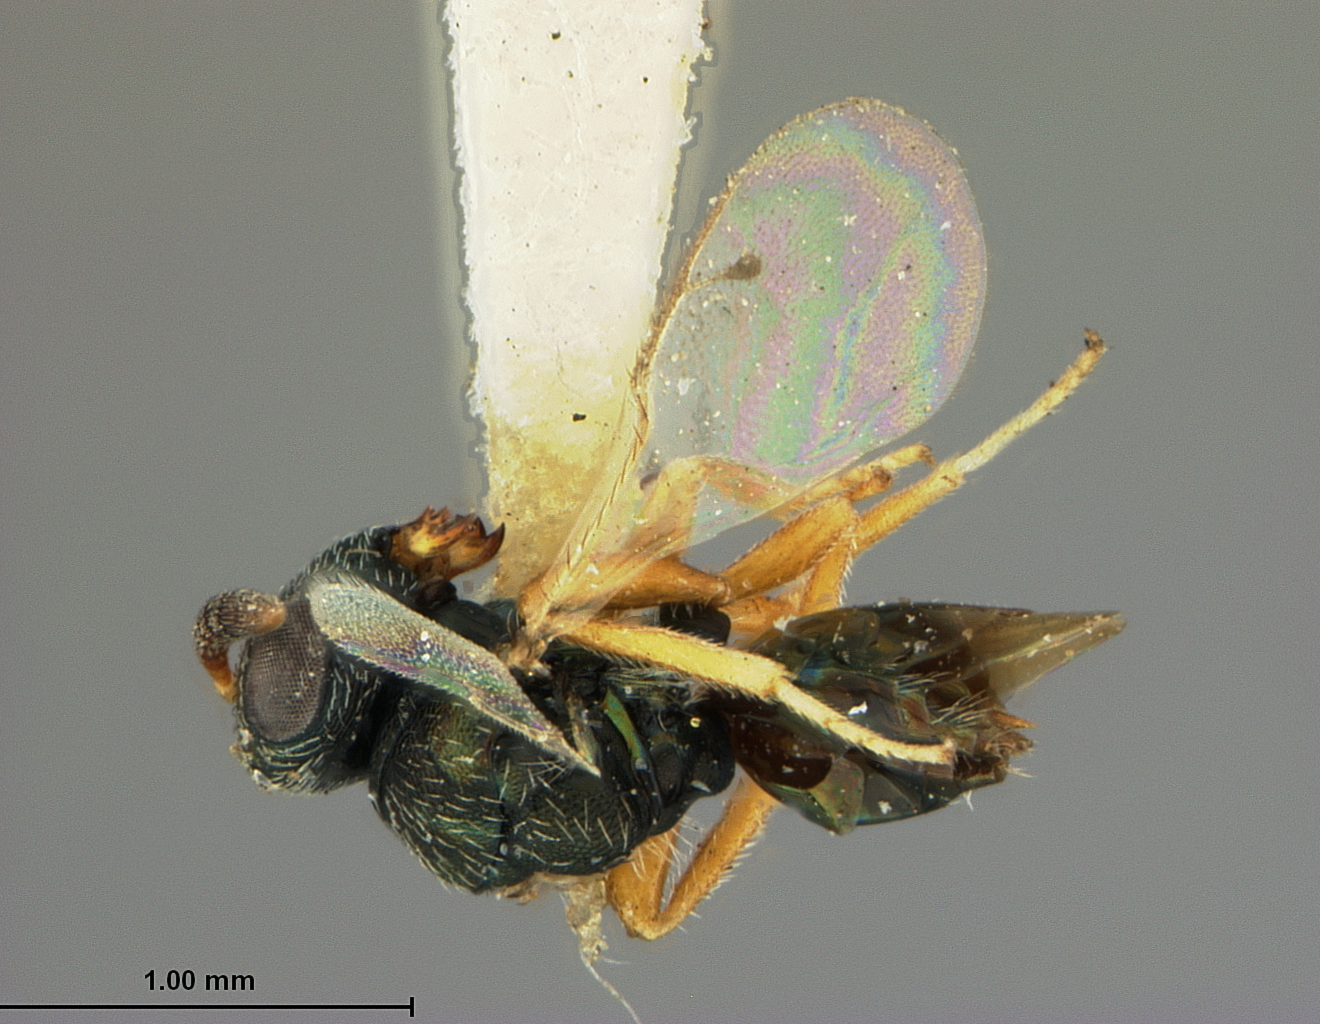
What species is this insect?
Metapon rufipes
